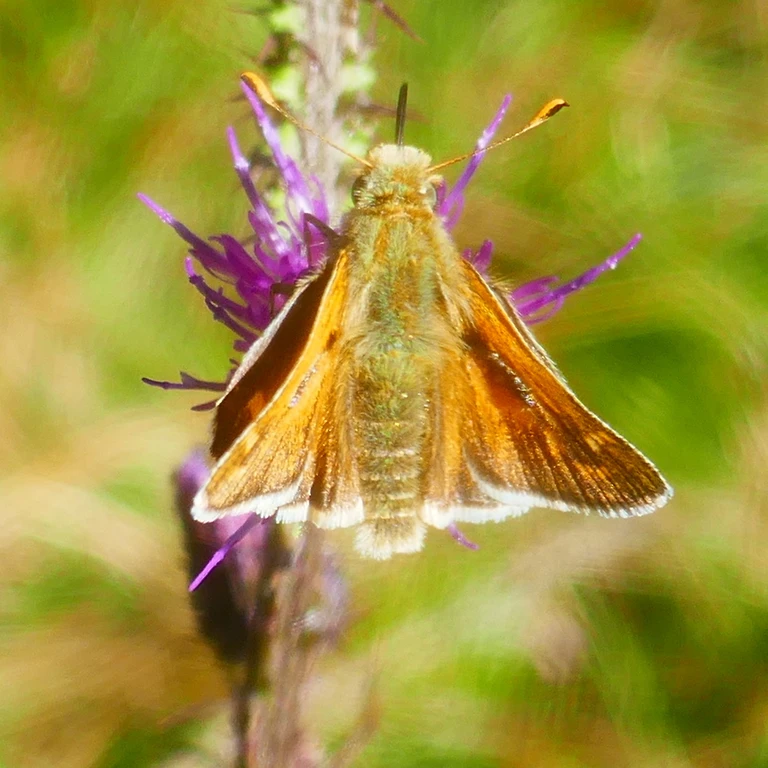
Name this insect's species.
Ochlodes sylvanus (also Ochlodes venata)
